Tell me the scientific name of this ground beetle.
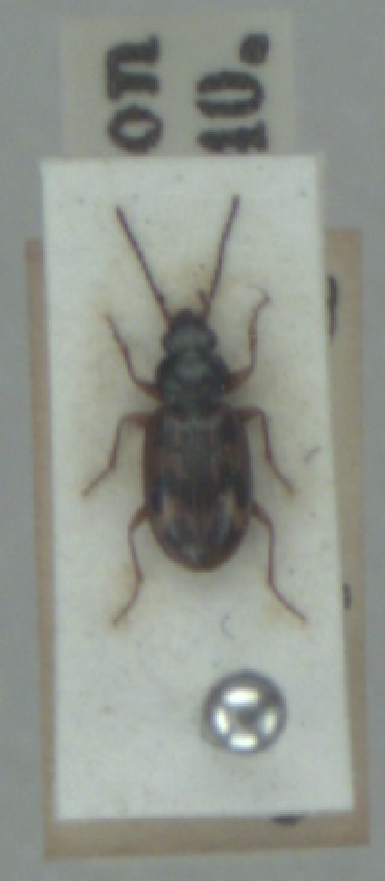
Bembidion fumigatum
